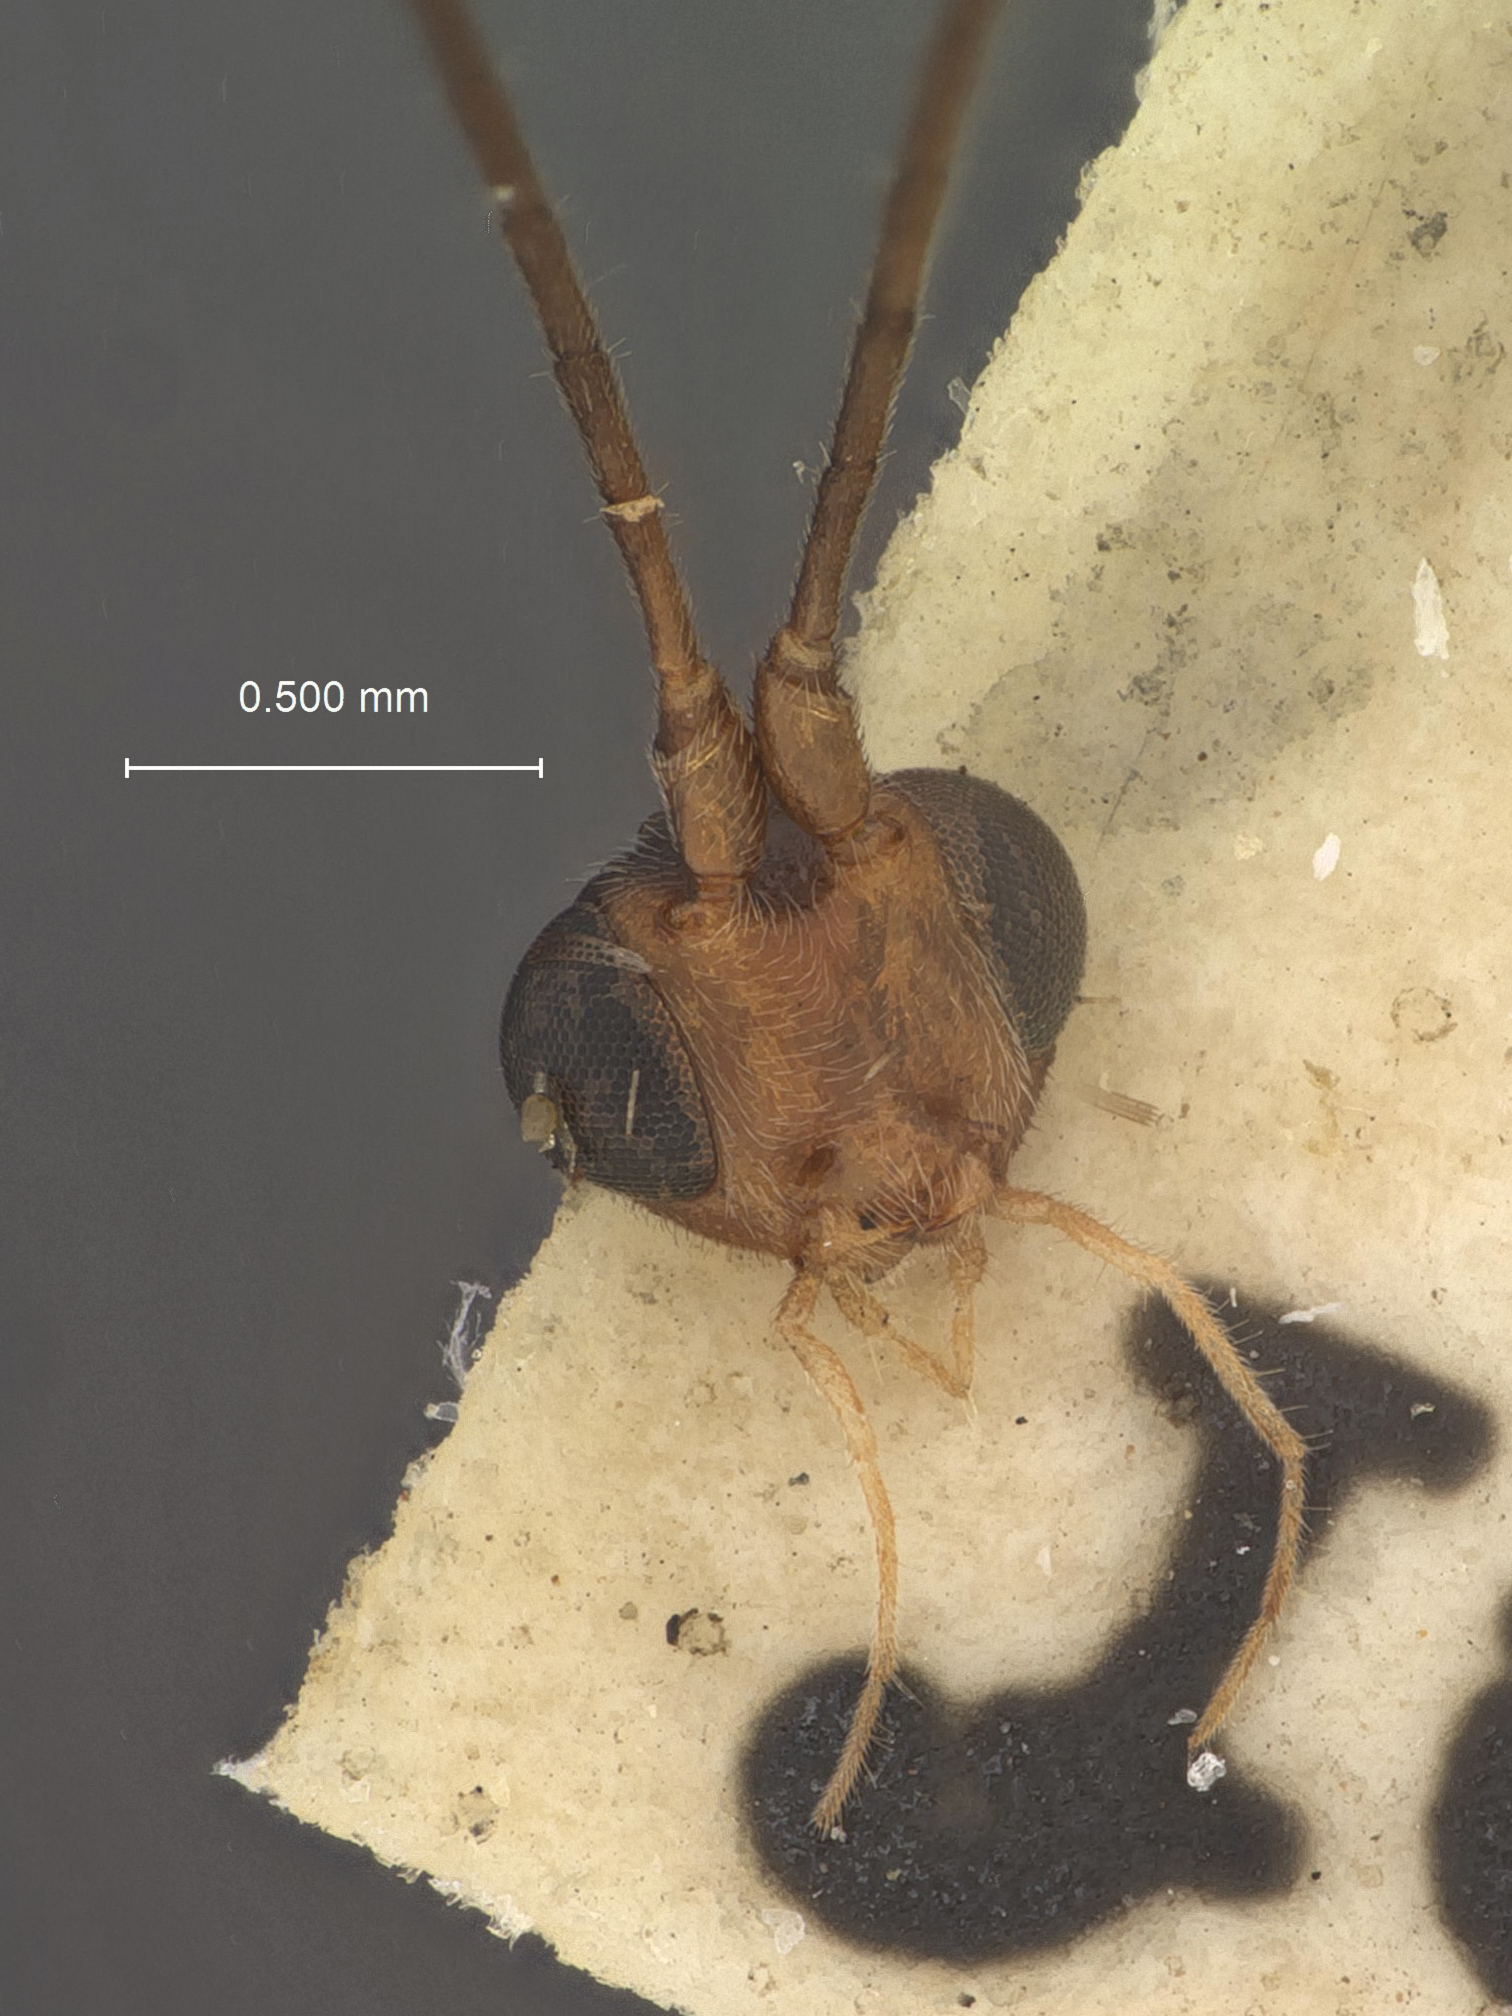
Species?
Orgilus tenuis
